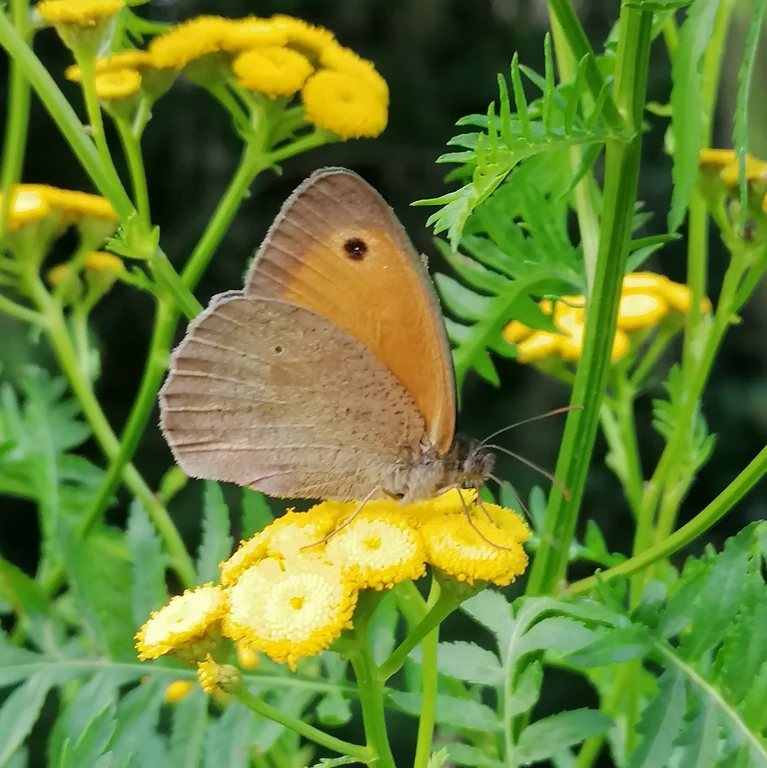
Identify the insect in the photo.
Maniola jurtina
